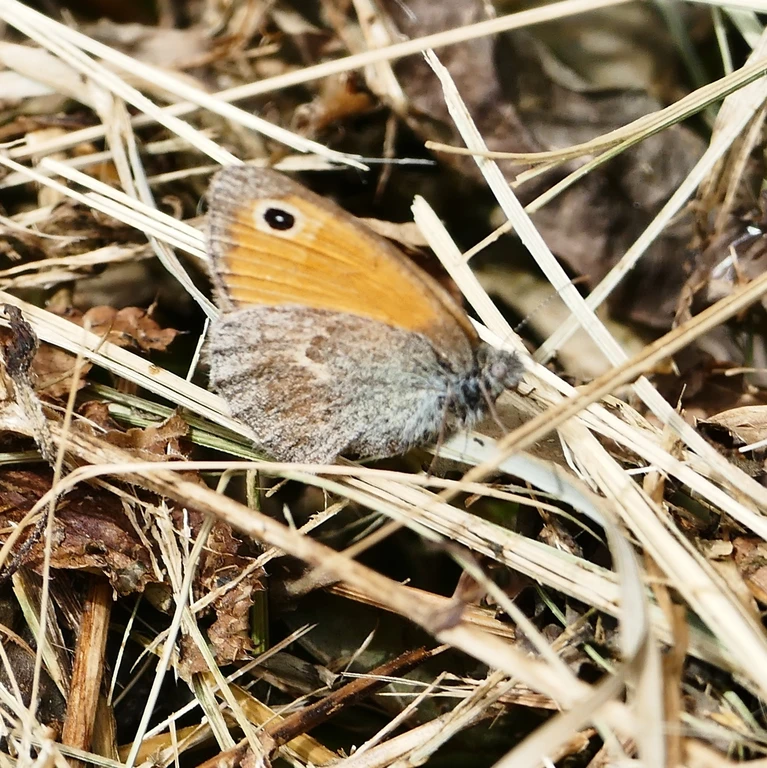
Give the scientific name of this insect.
Coenonympha pamphilus
